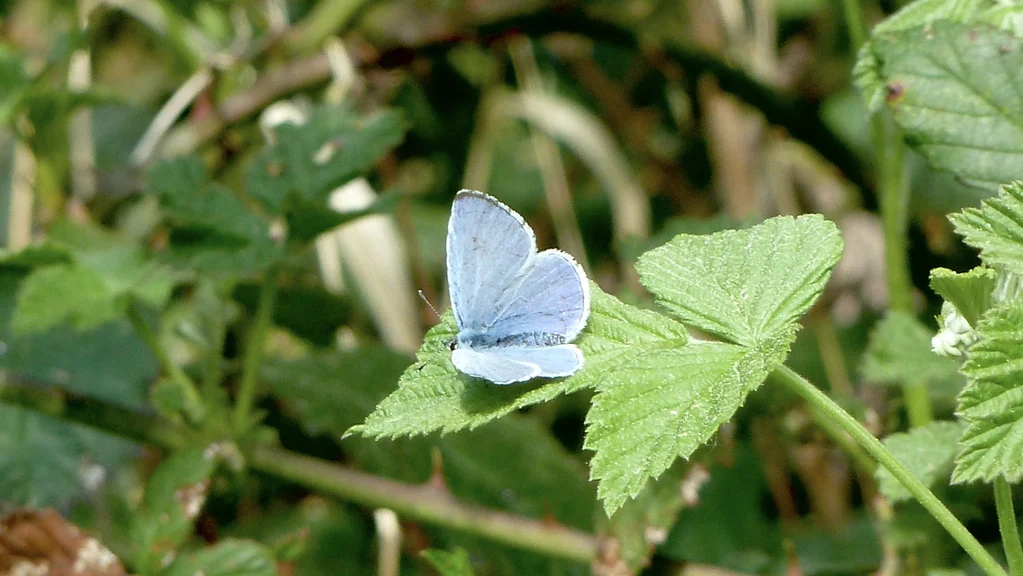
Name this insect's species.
Celastrina argiolus
